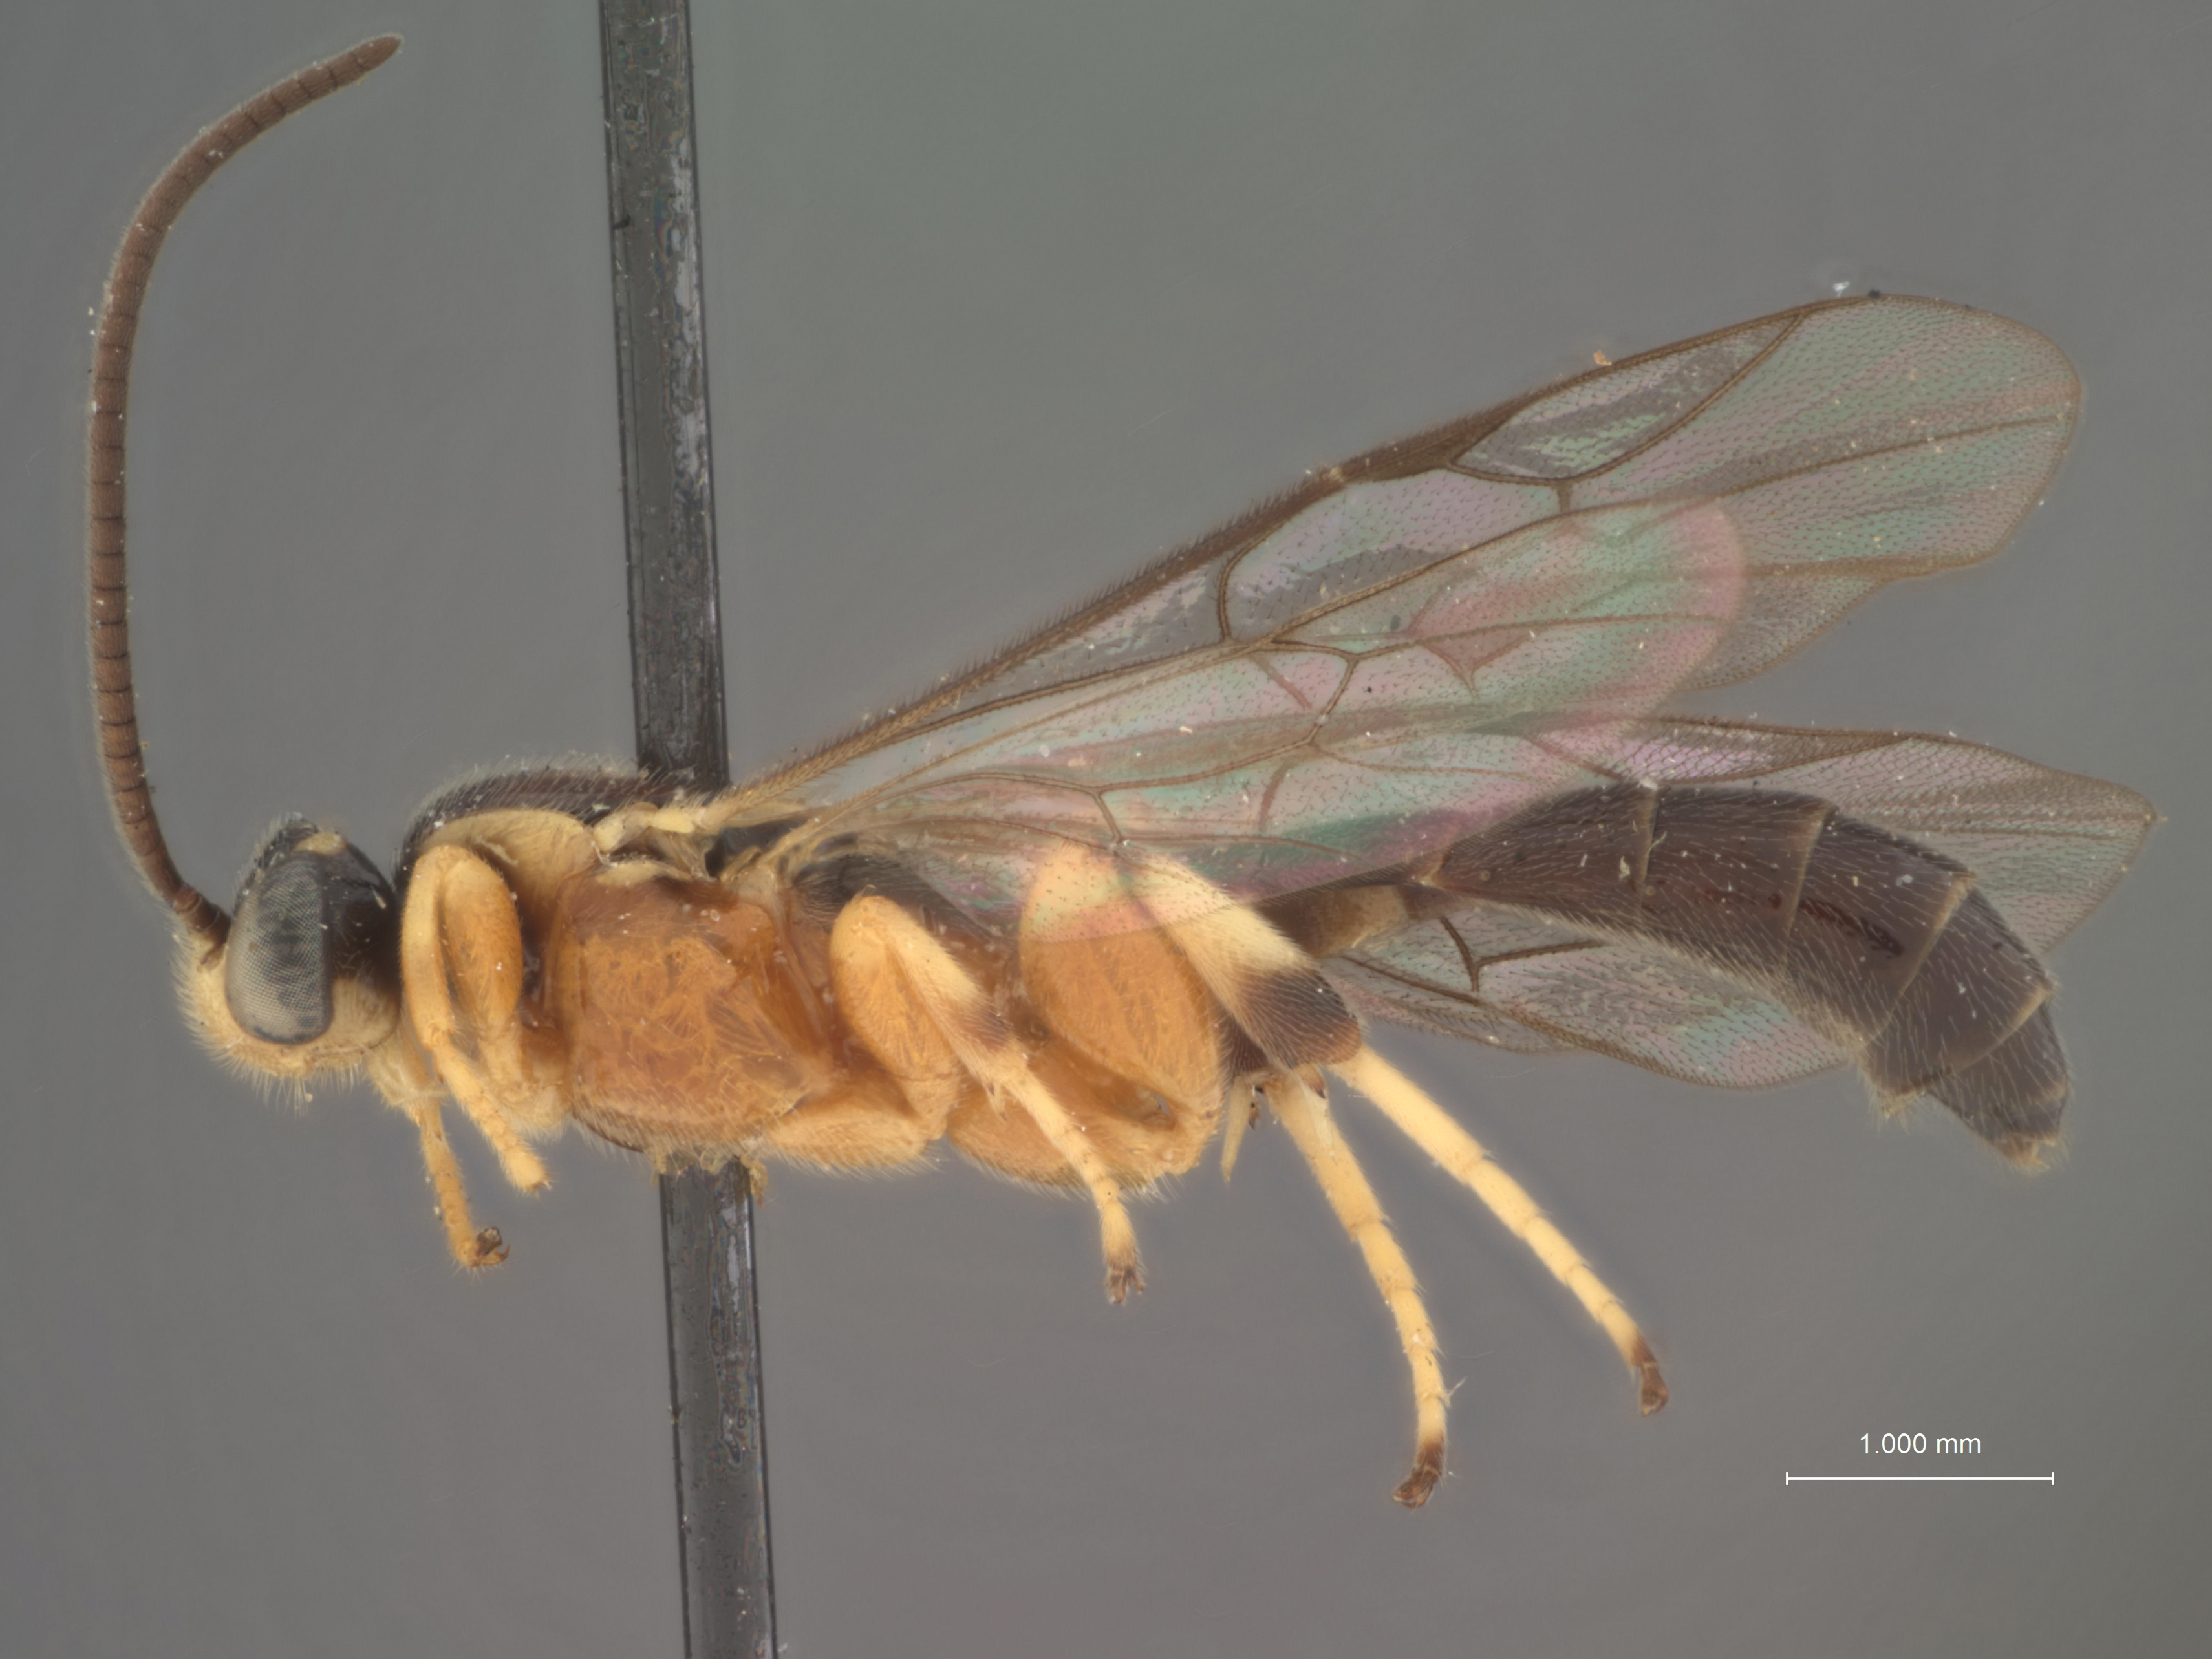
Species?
Amesolytus pictus
